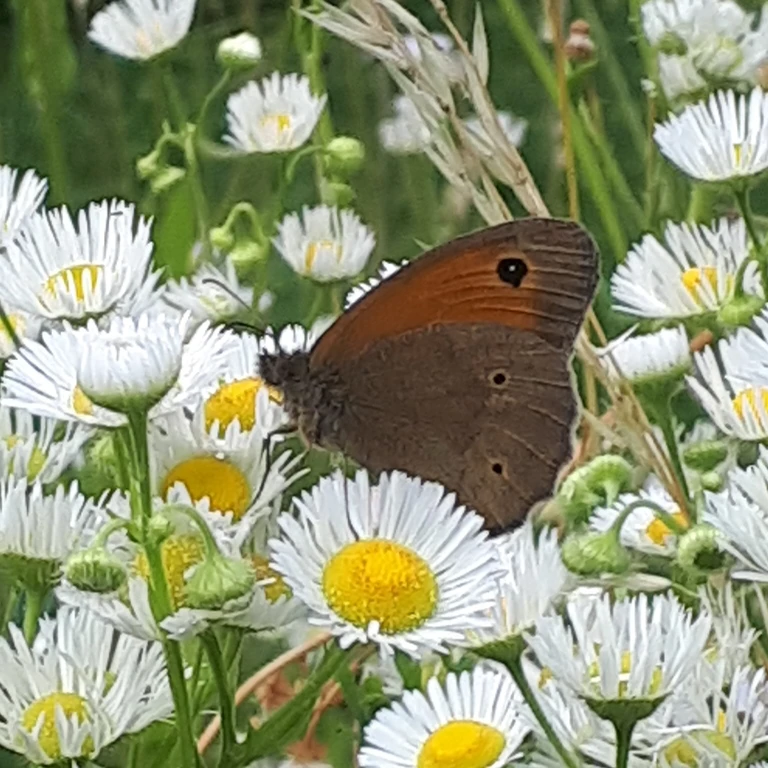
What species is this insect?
Maniola jurtina
